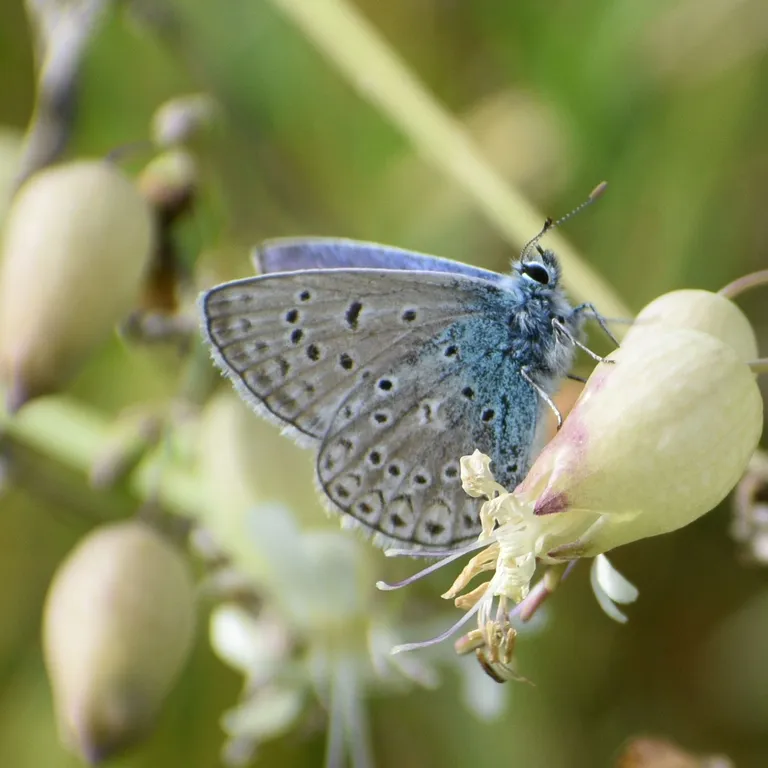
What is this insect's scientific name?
Polyommatus icarus
